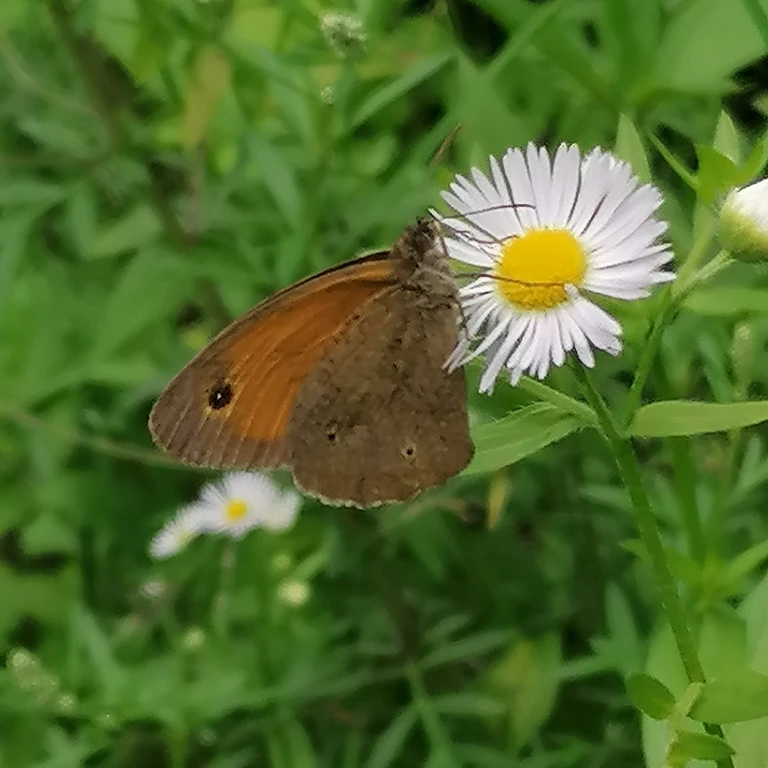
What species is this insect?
Maniola jurtina
